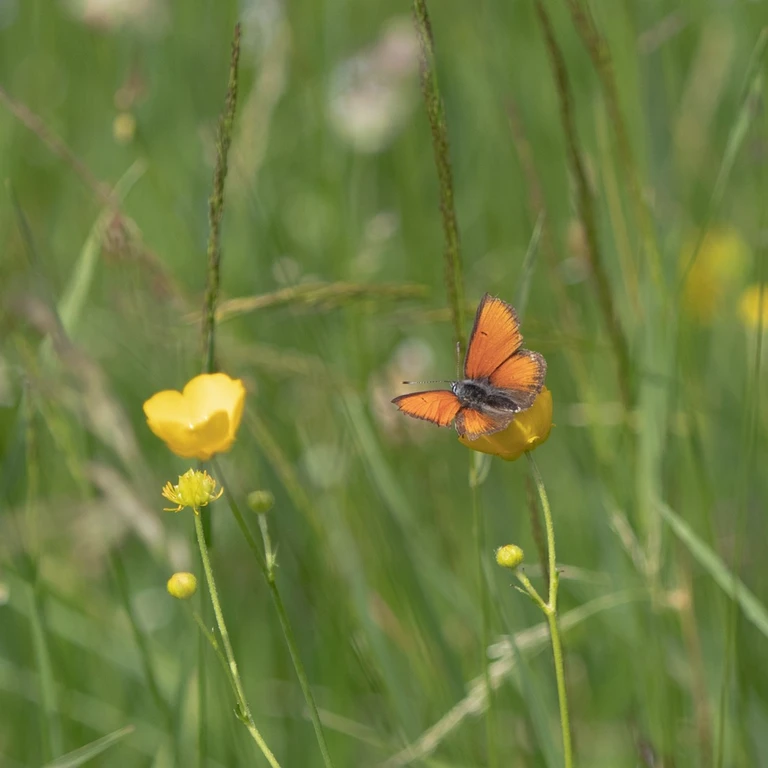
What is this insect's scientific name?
Lycaena hippothoe (also Palaeochrysophanus hippothoe)
